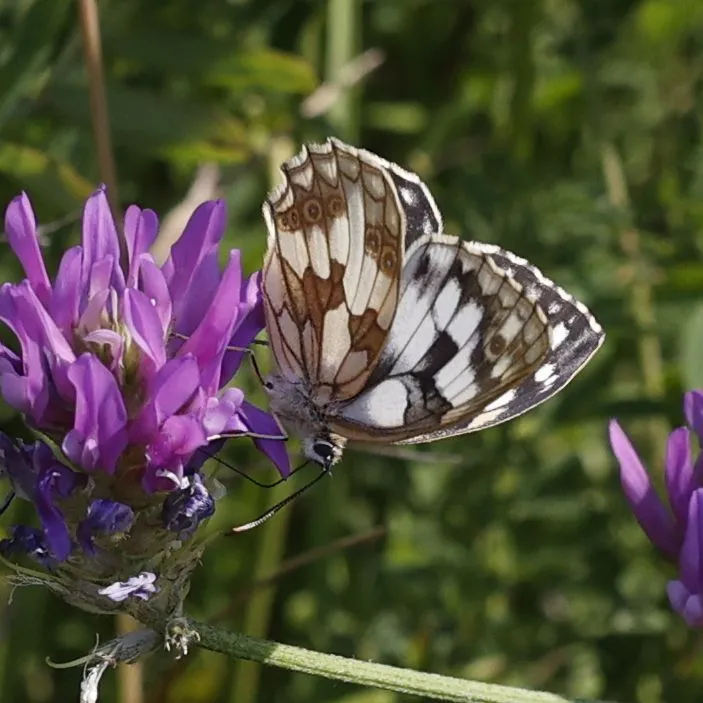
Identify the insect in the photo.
Melanargia galathea
